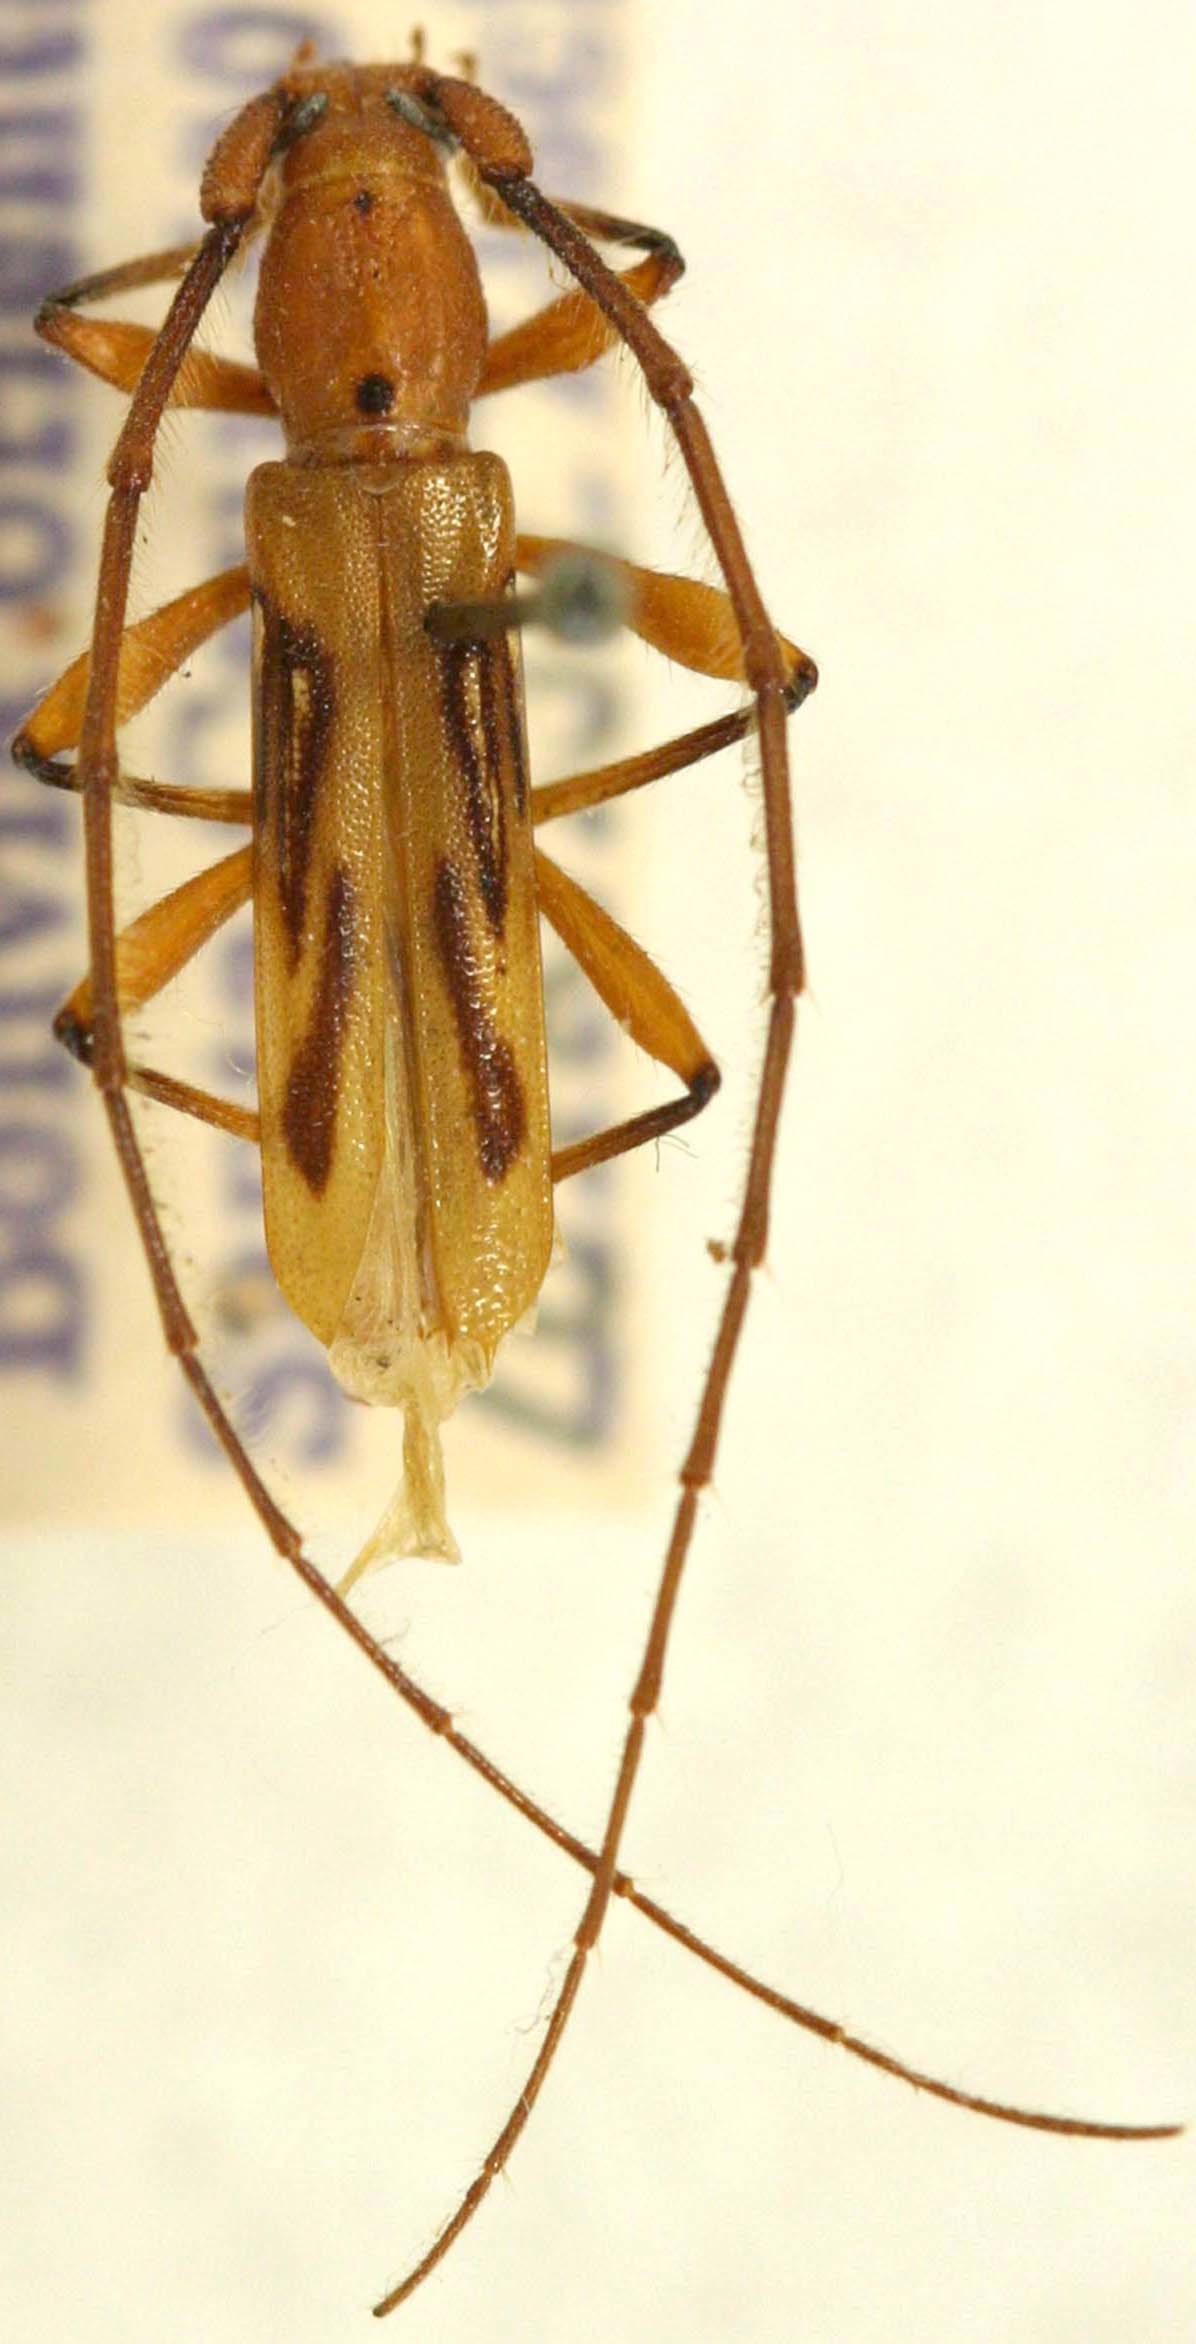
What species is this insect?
Eurymerus eburioides
